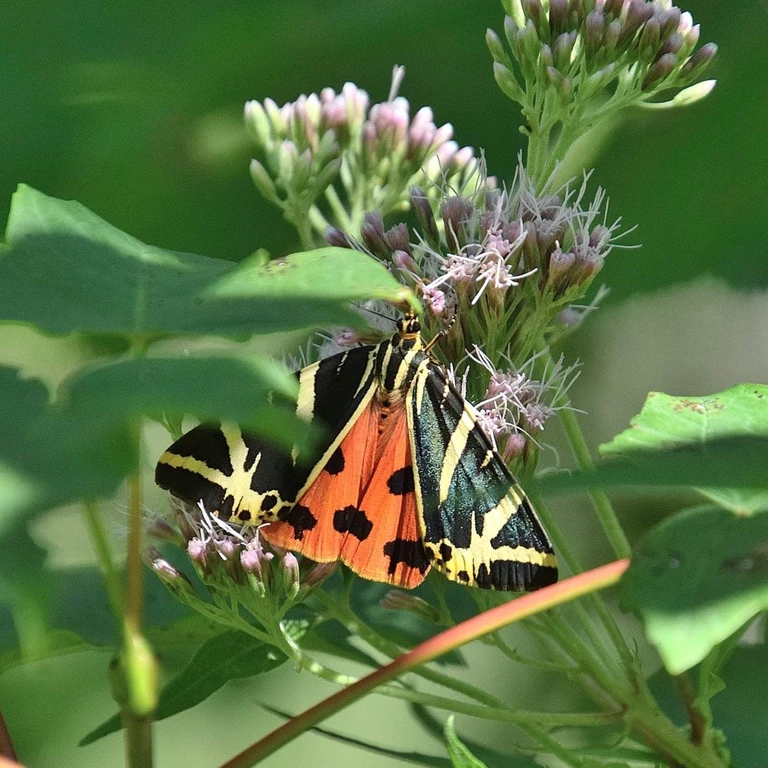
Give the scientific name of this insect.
Euplagia quadripunctaria
